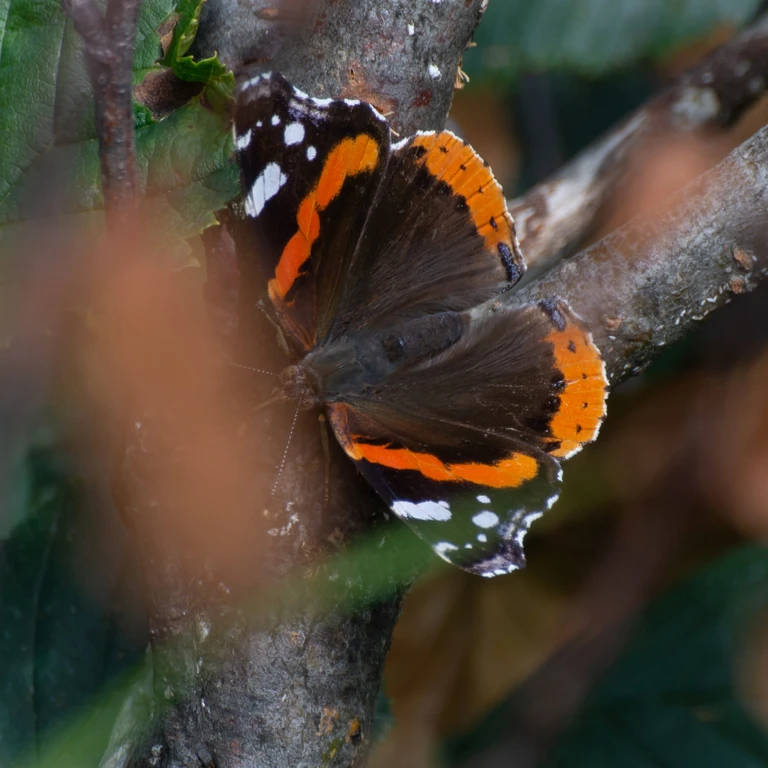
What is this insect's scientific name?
Vanessa atalanta
